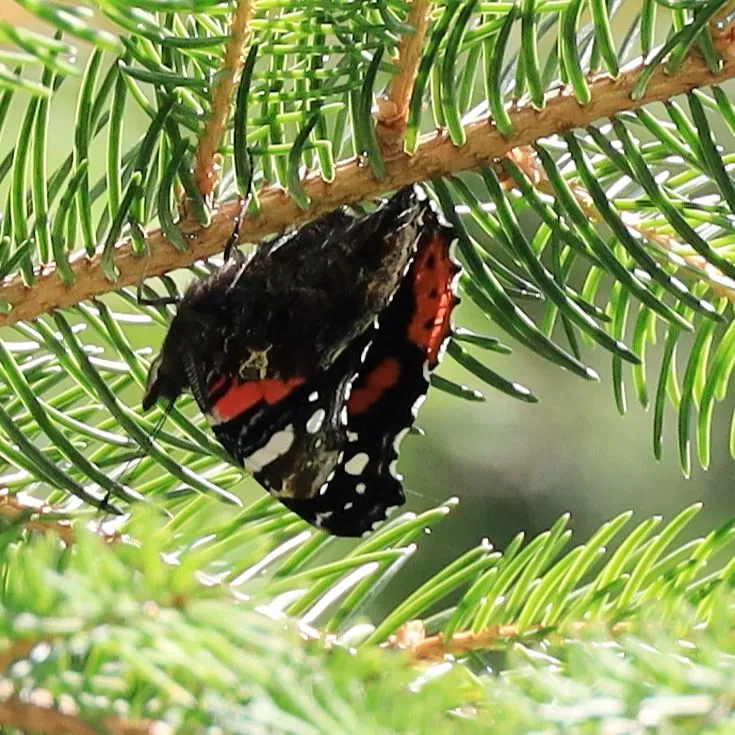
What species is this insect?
Vanessa atalanta
